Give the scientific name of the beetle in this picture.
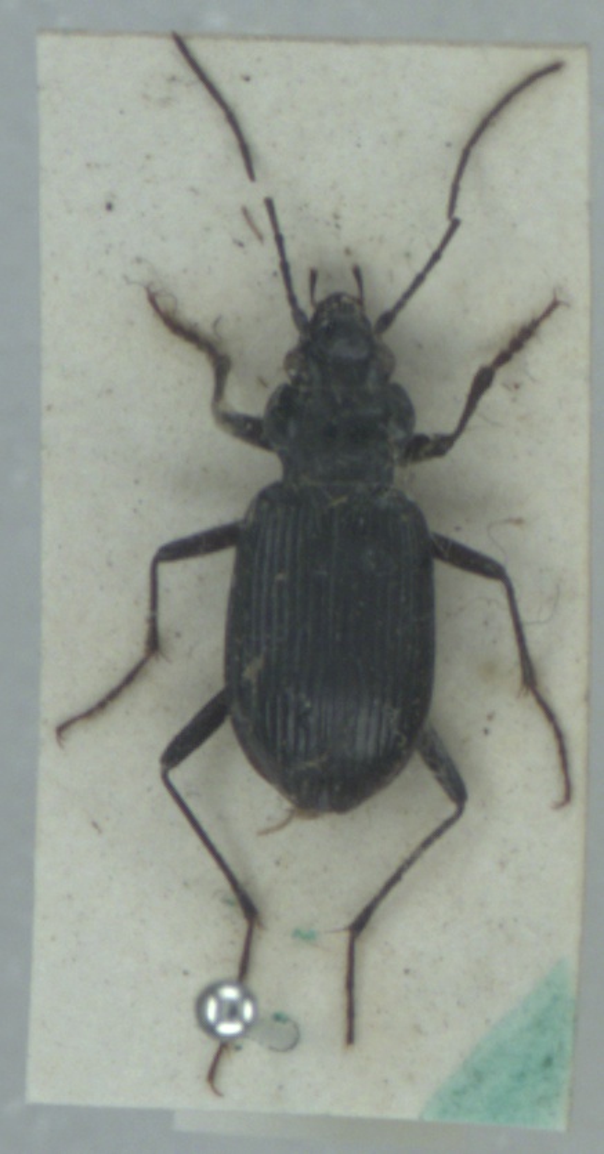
Nebria rufescens
